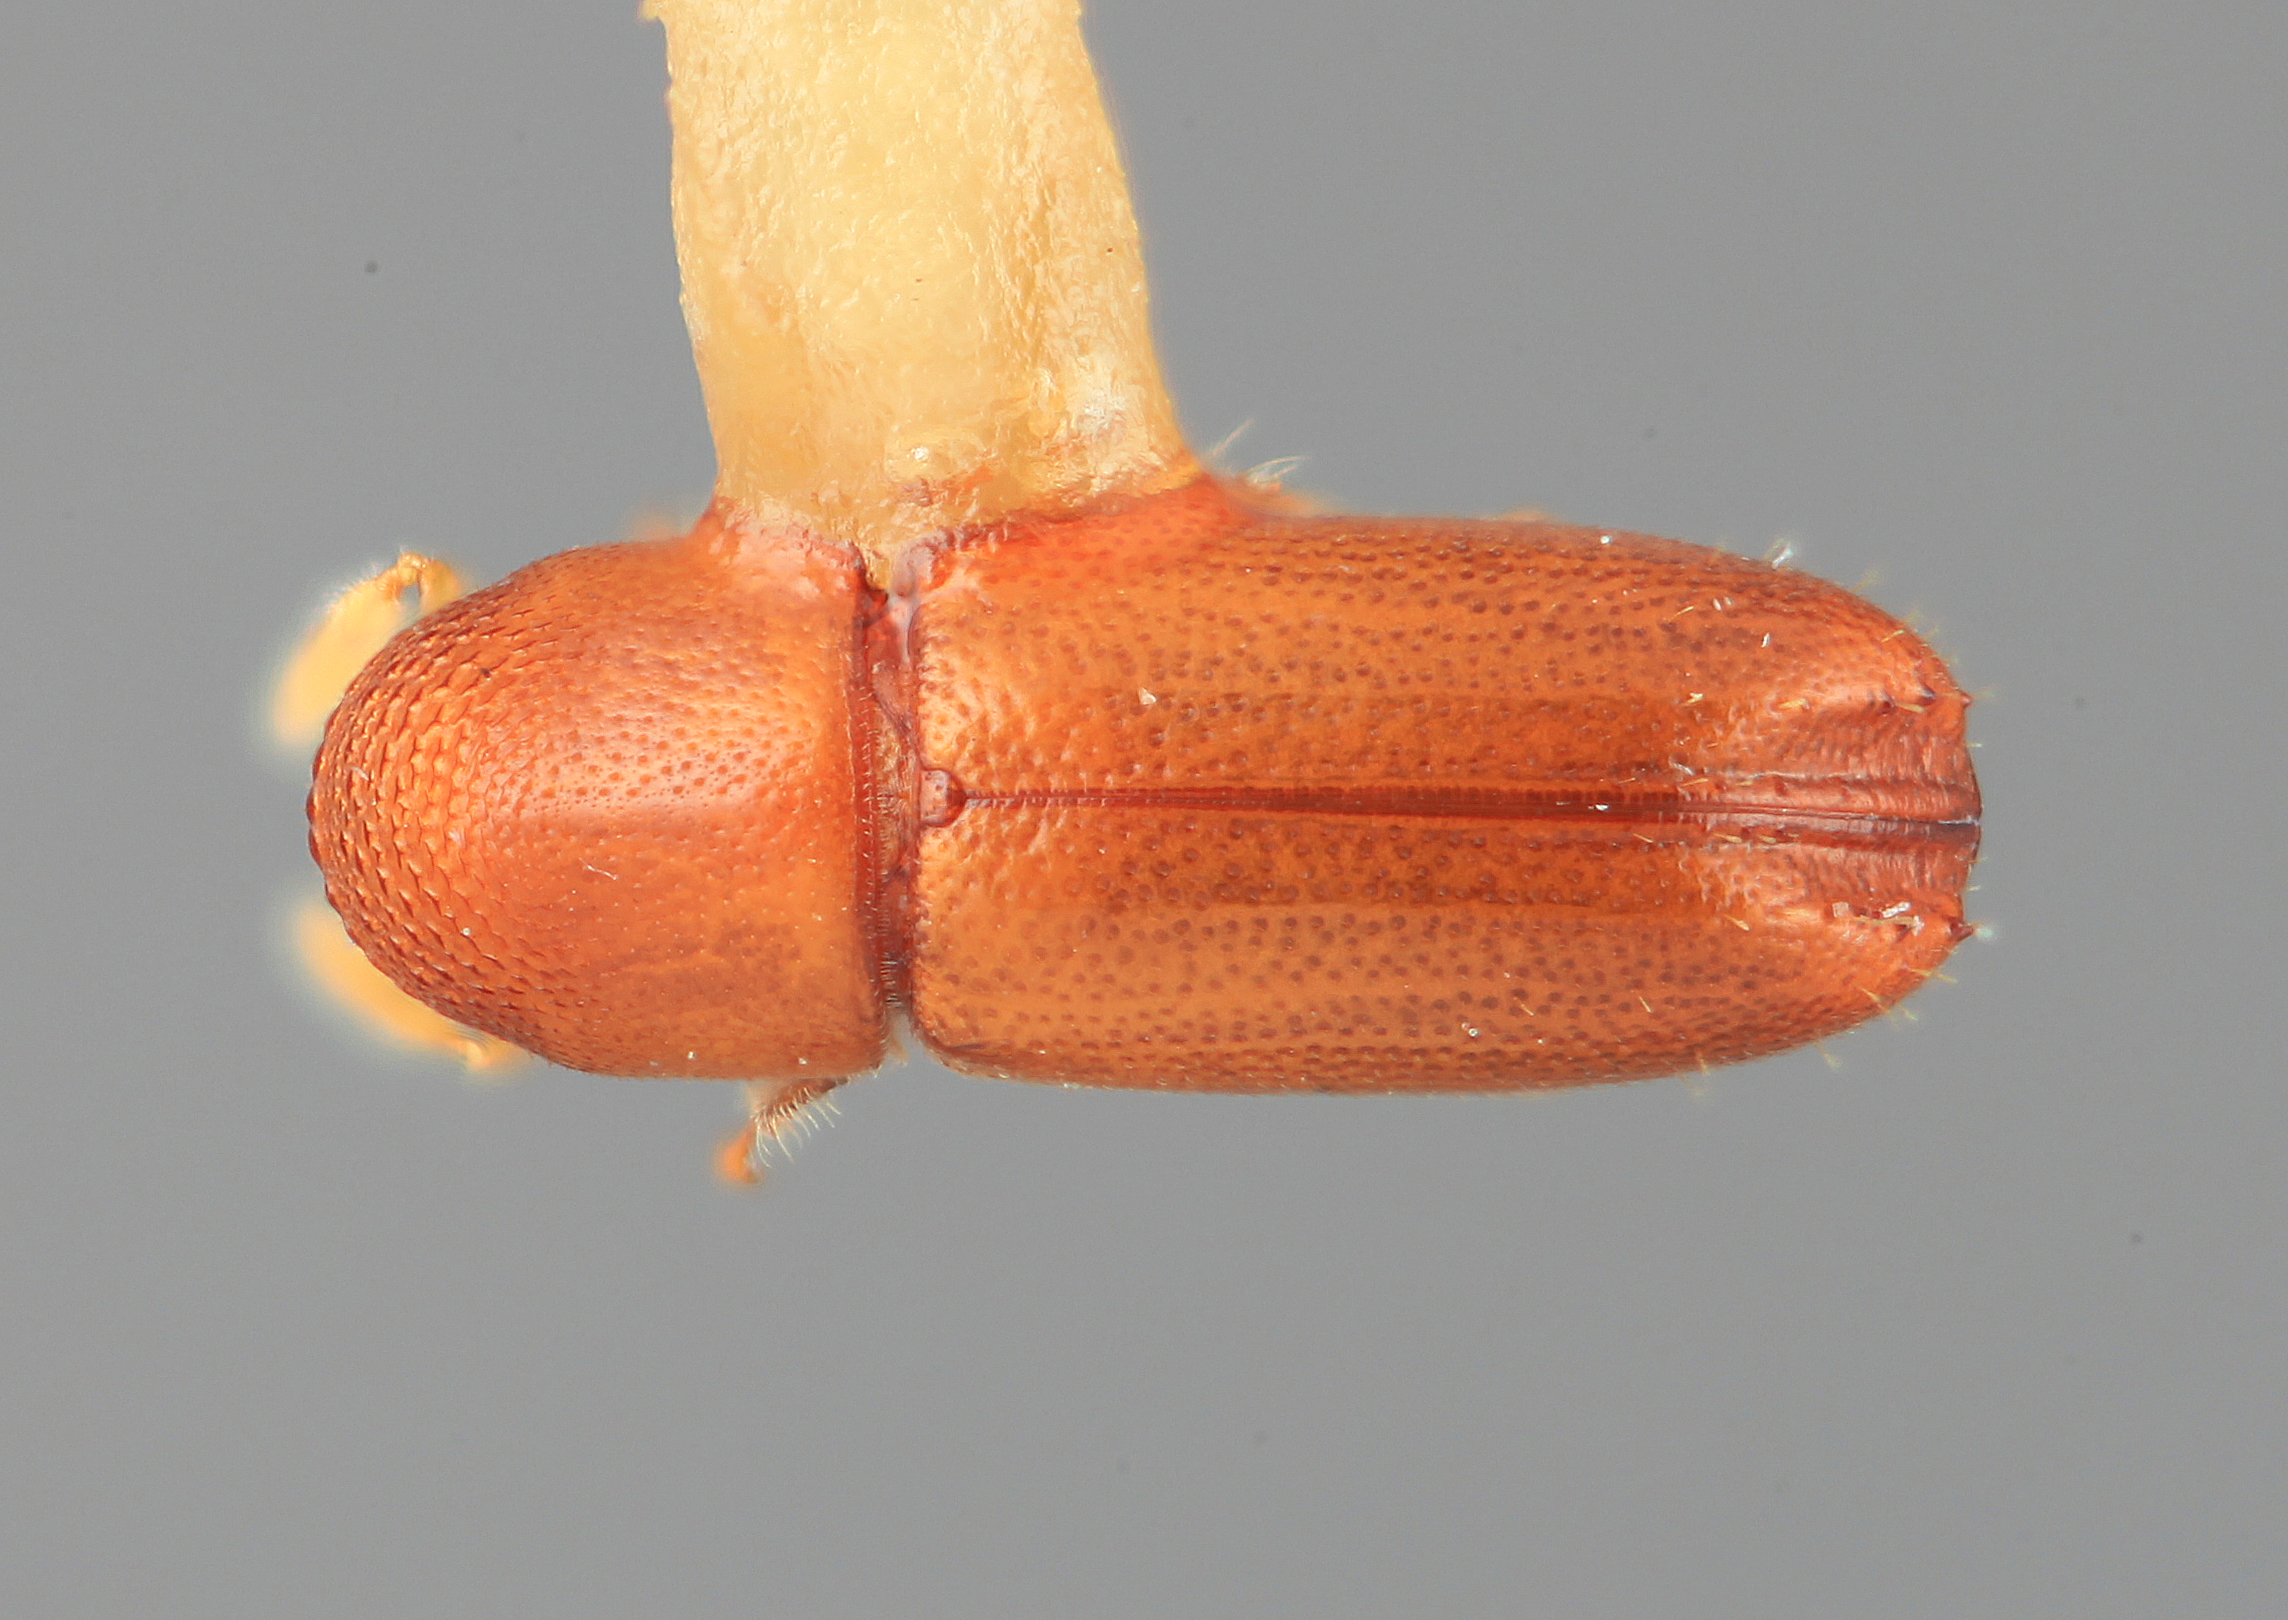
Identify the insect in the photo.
Araptus laudatus
